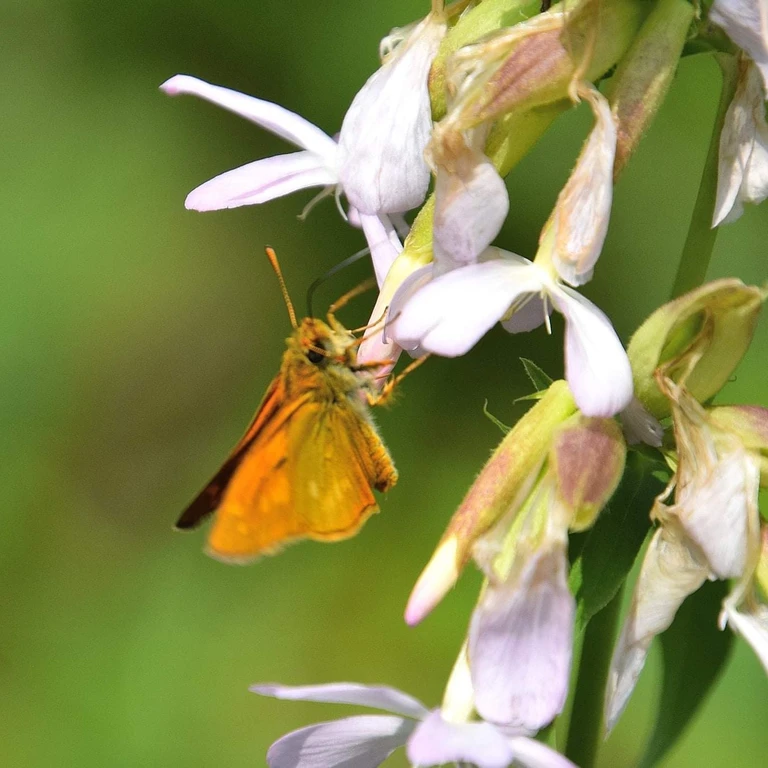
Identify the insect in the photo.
Ochlodes sylvanus (also Ochlodes venata)
